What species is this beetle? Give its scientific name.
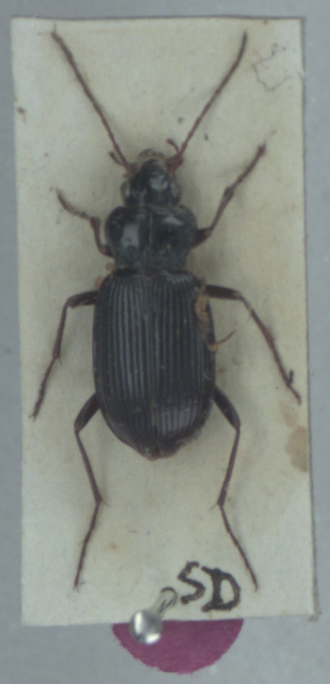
Nebria brevicollis
